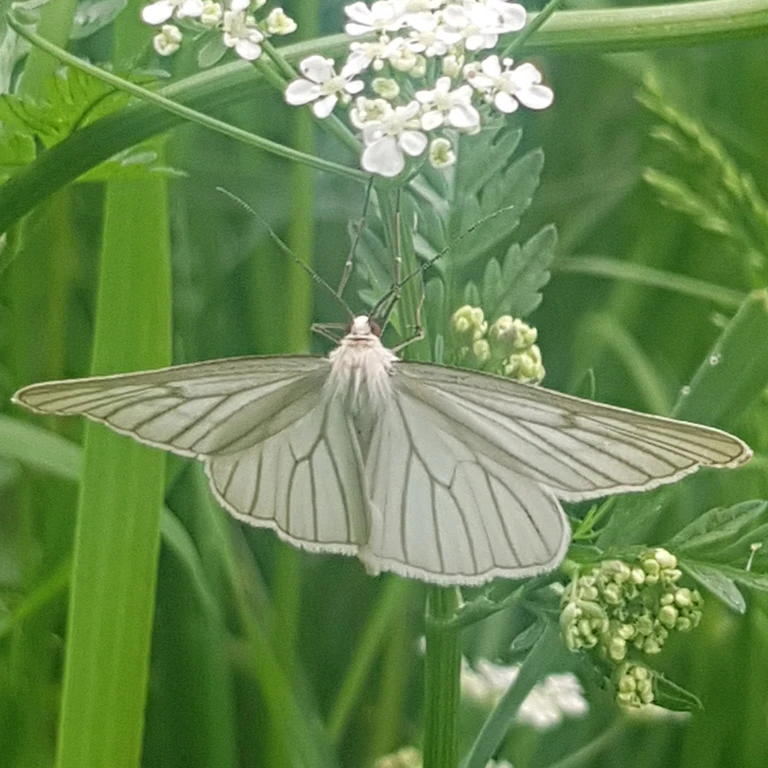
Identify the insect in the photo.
Siona lineata
